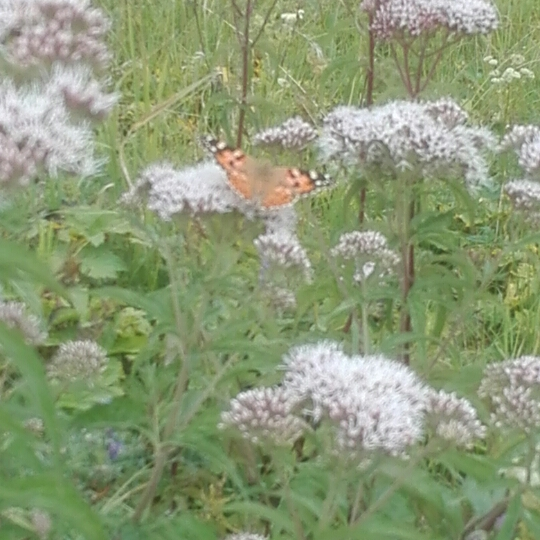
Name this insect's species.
Vanessa cardui
